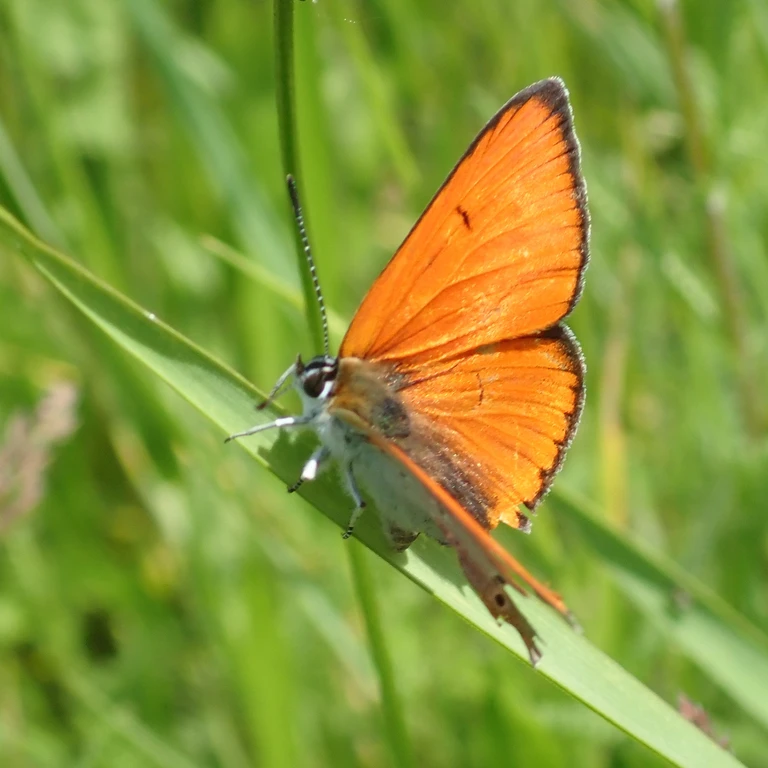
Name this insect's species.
Lycaena dispar
